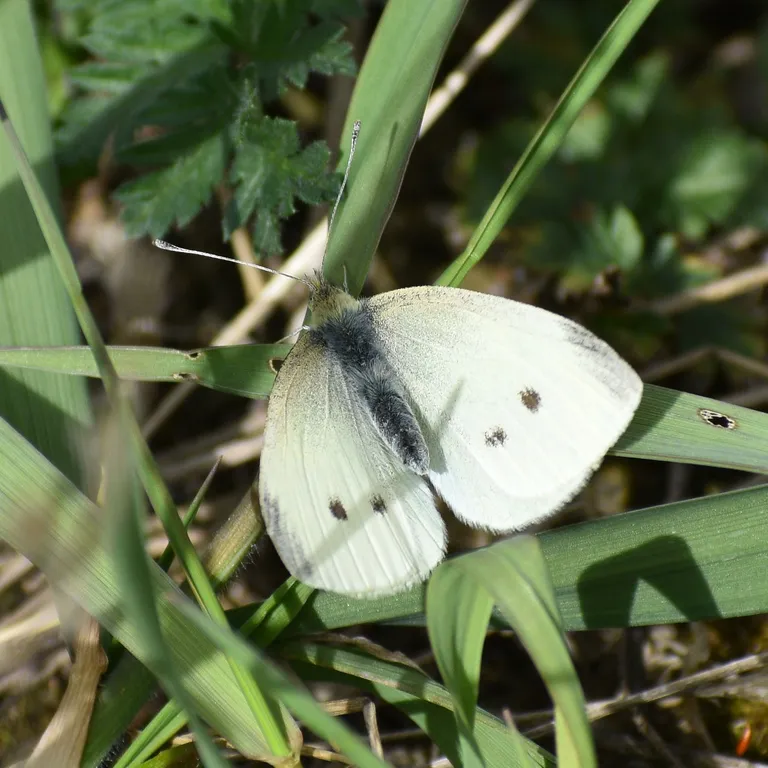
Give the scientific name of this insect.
Pieris rapae
